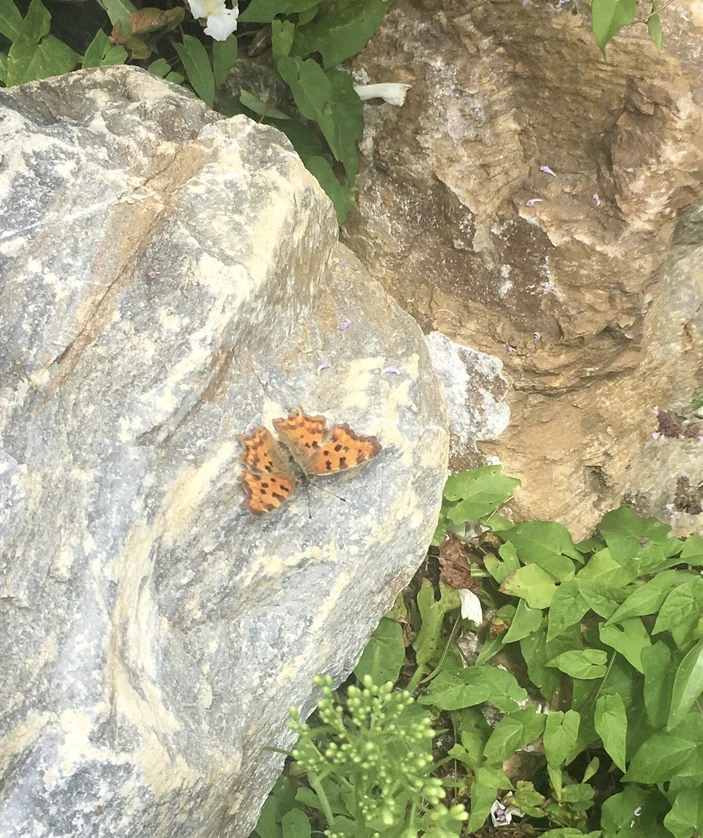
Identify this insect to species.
Polygonia c-album
